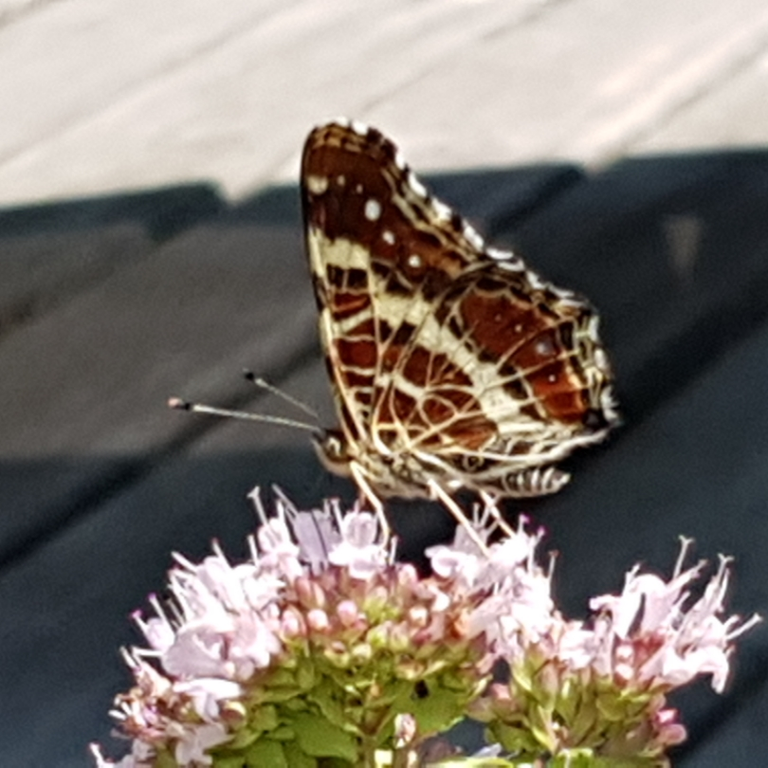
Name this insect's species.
Araschnia levana
